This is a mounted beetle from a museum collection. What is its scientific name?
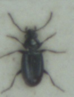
Bembidion minimum
